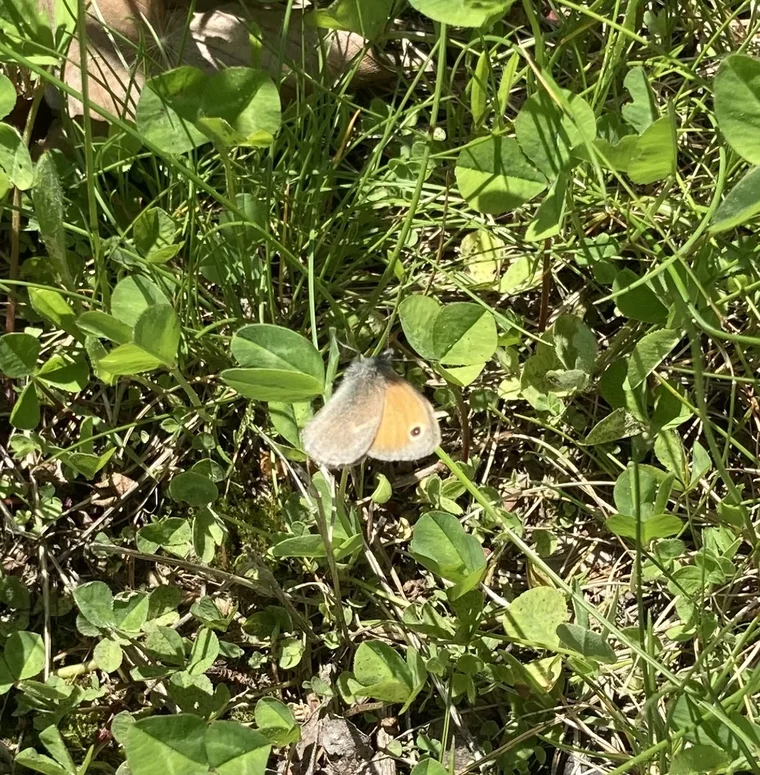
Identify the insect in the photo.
Coenonympha pamphilus
